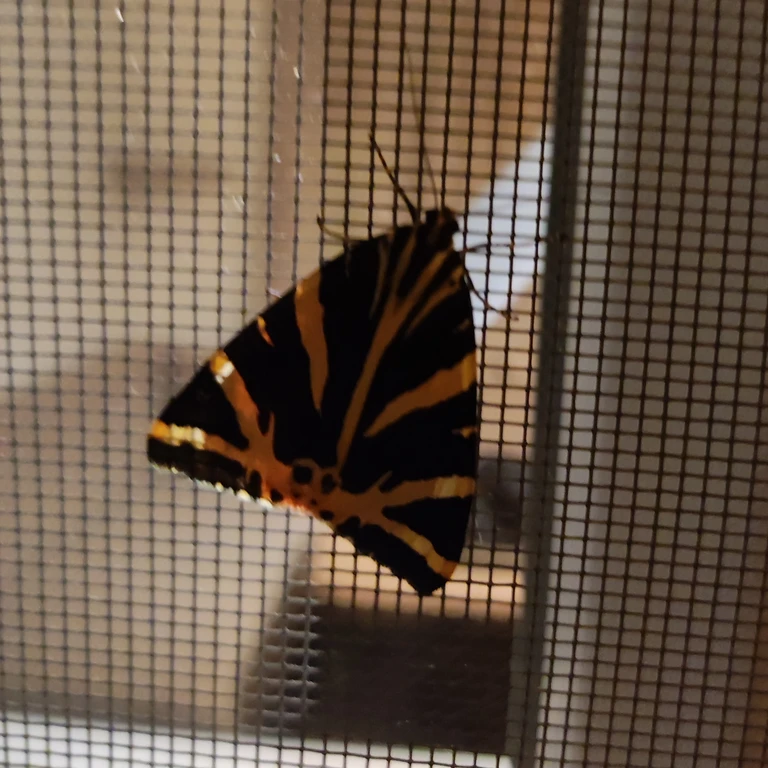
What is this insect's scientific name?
Euplagia quadripunctaria
